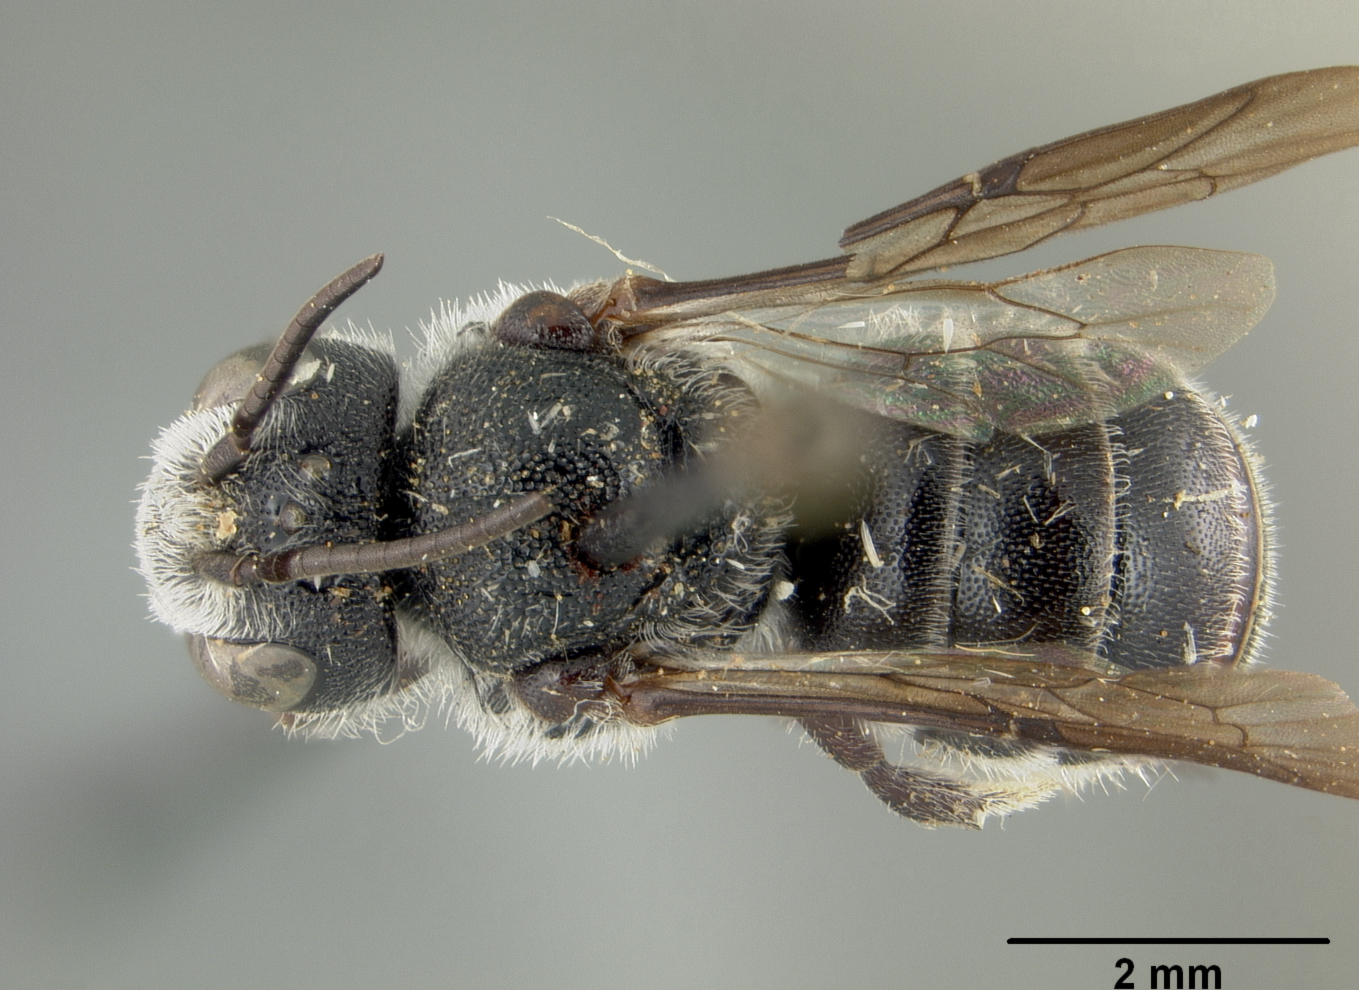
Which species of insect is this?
Stelis diversicolor
